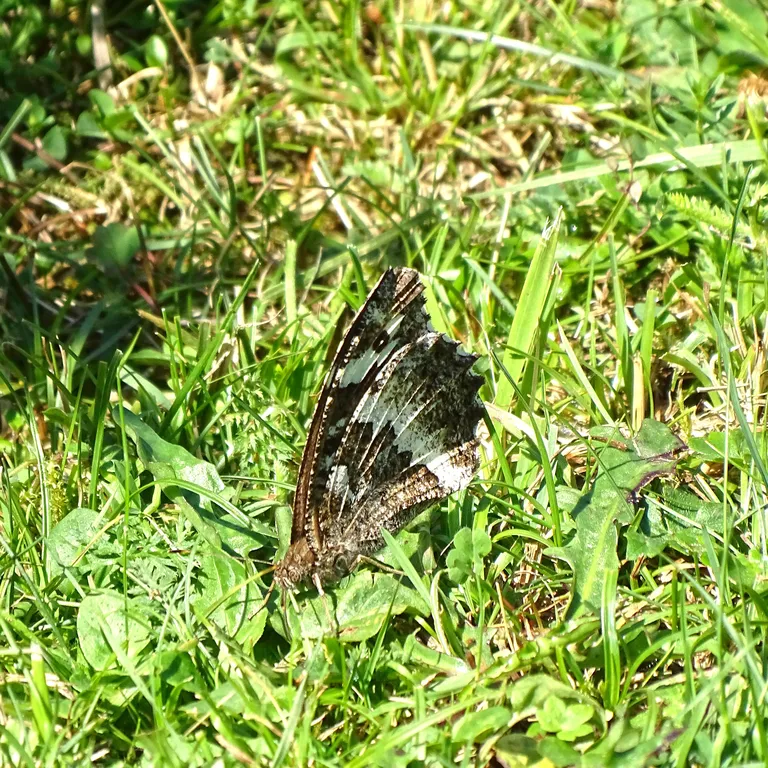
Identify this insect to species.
Brintesia circe
